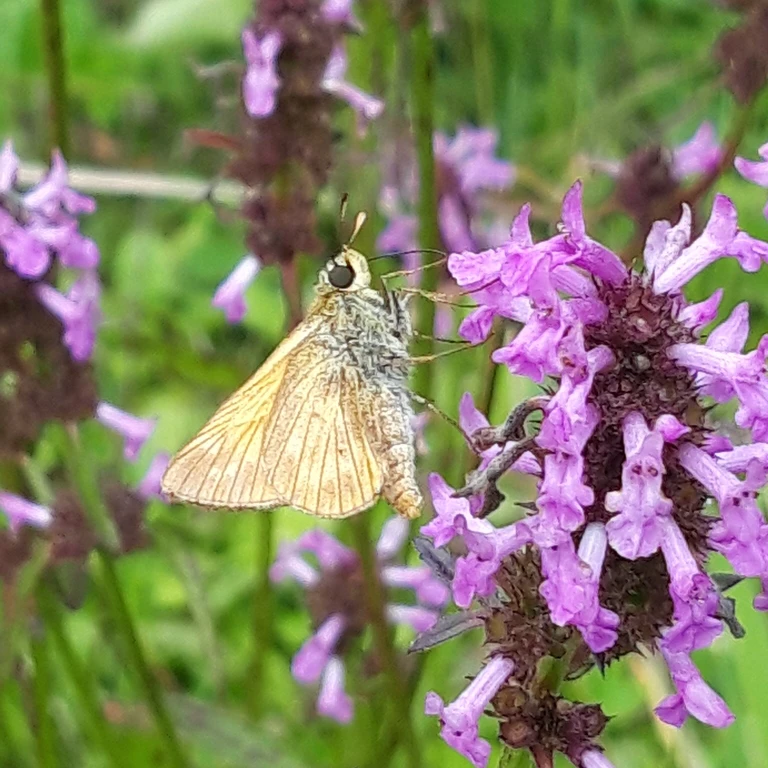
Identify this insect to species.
Ochlodes sylvanus (also Ochlodes venata)
